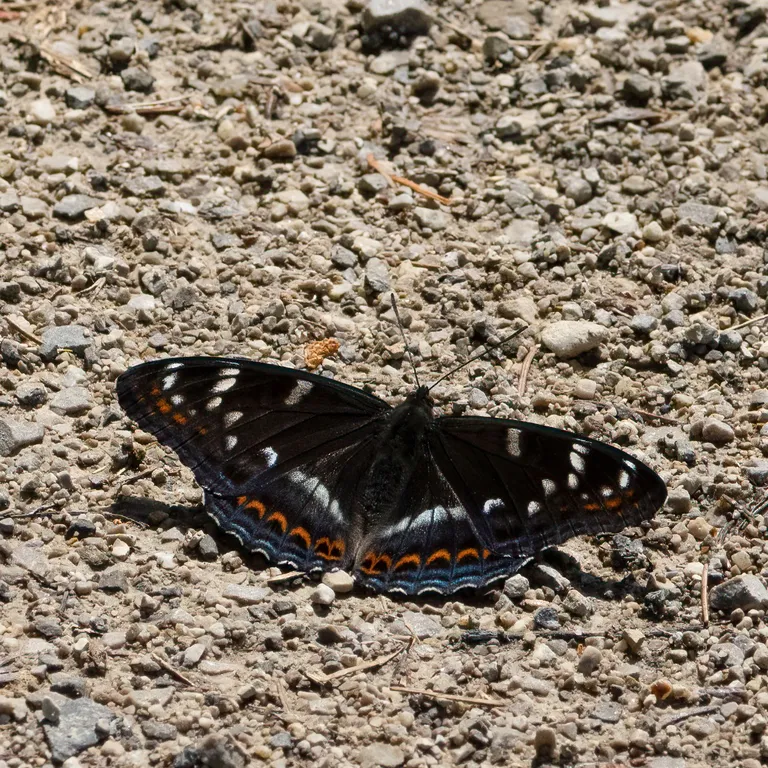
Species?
Limenitis populi
